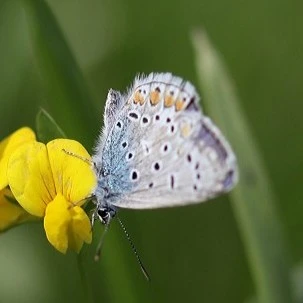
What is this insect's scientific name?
Polyommatus icarus
